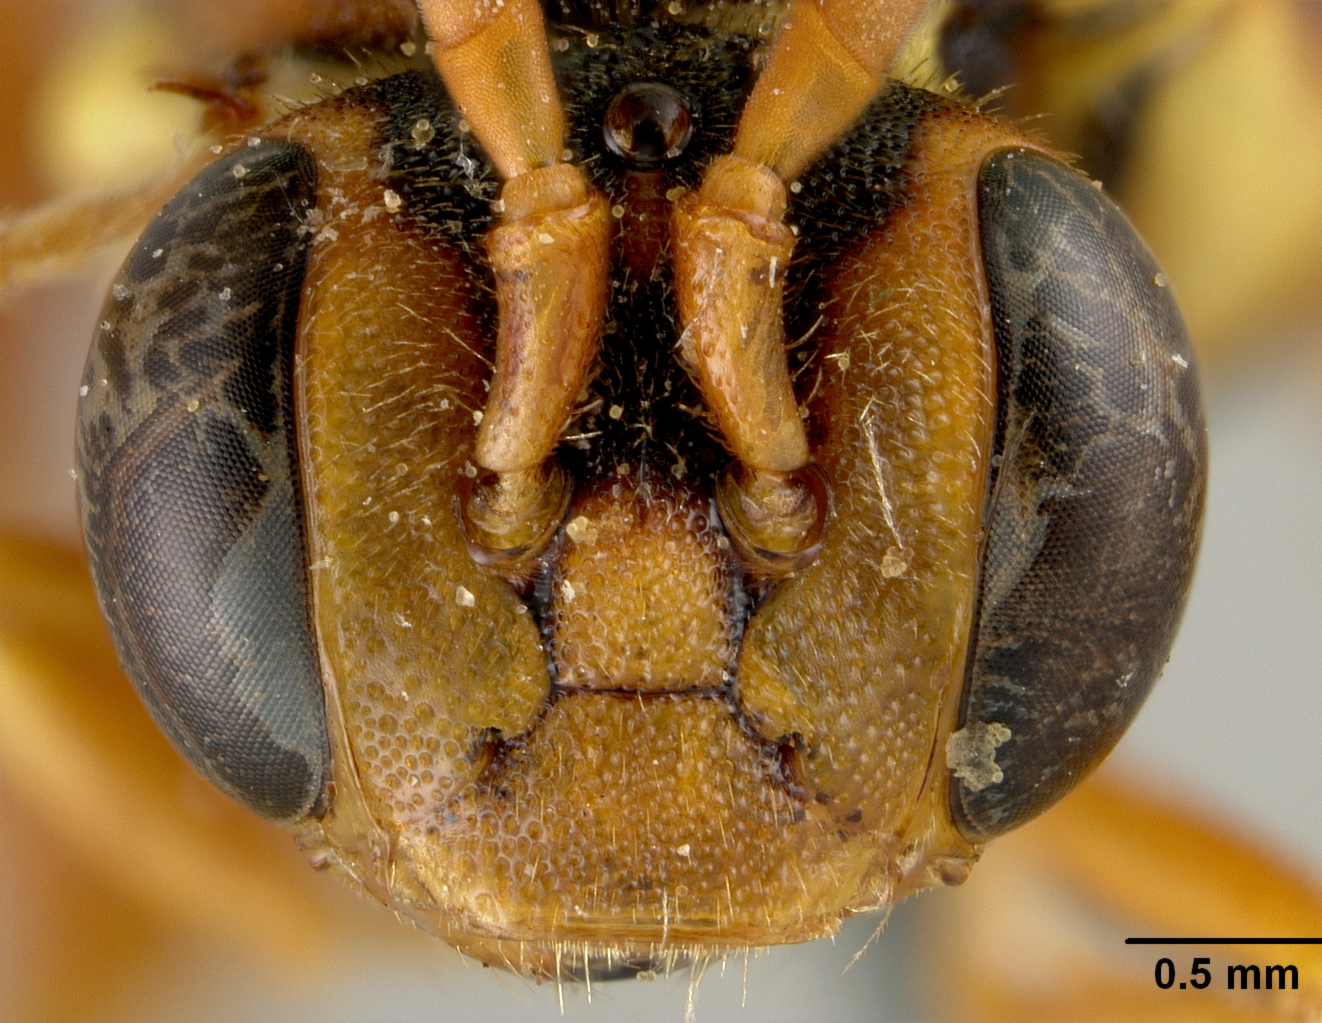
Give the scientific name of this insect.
Nomada utahensis
